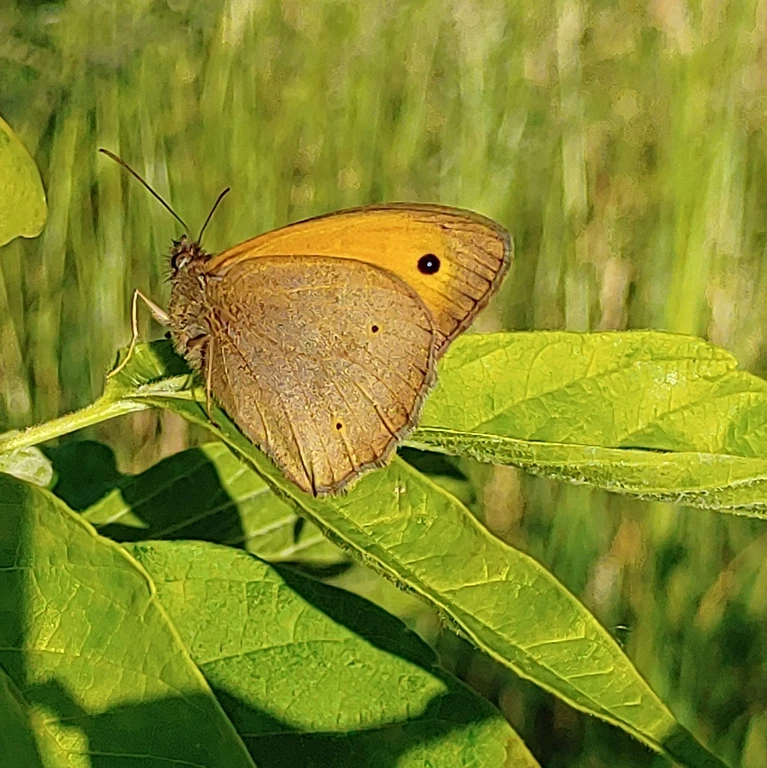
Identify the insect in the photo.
Maniola jurtina
